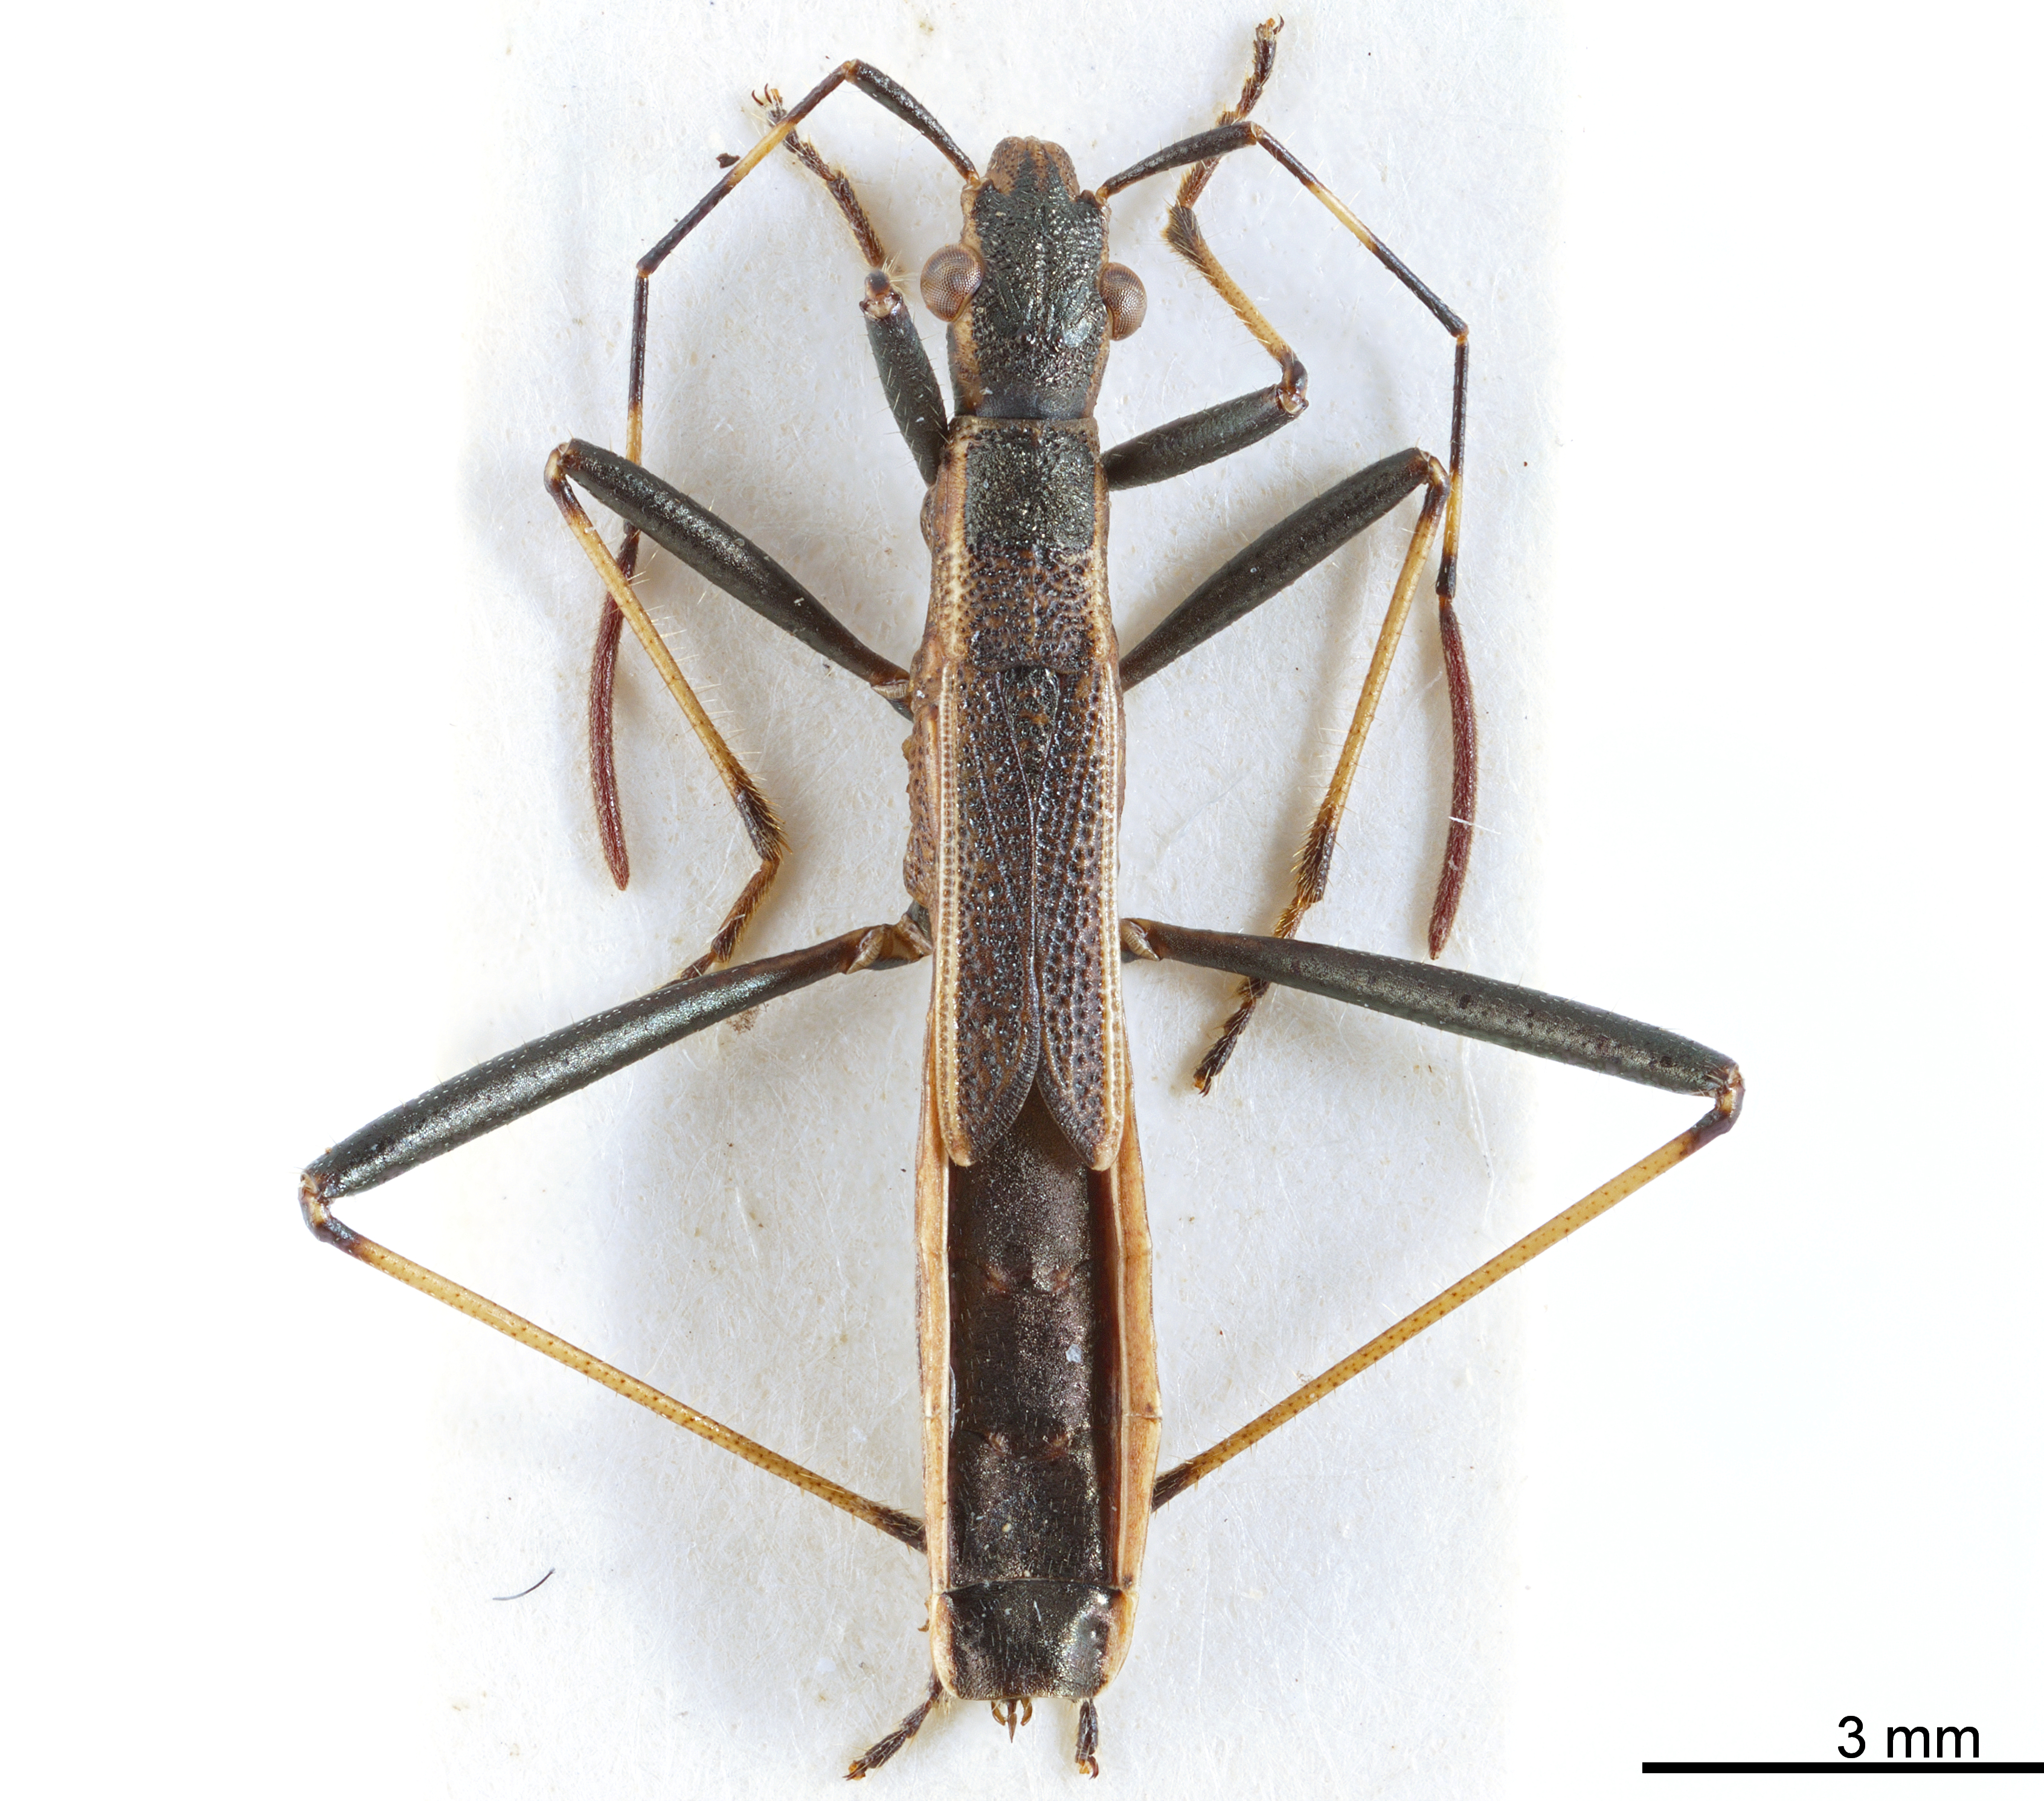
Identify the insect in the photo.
Micrelytra fossularum
